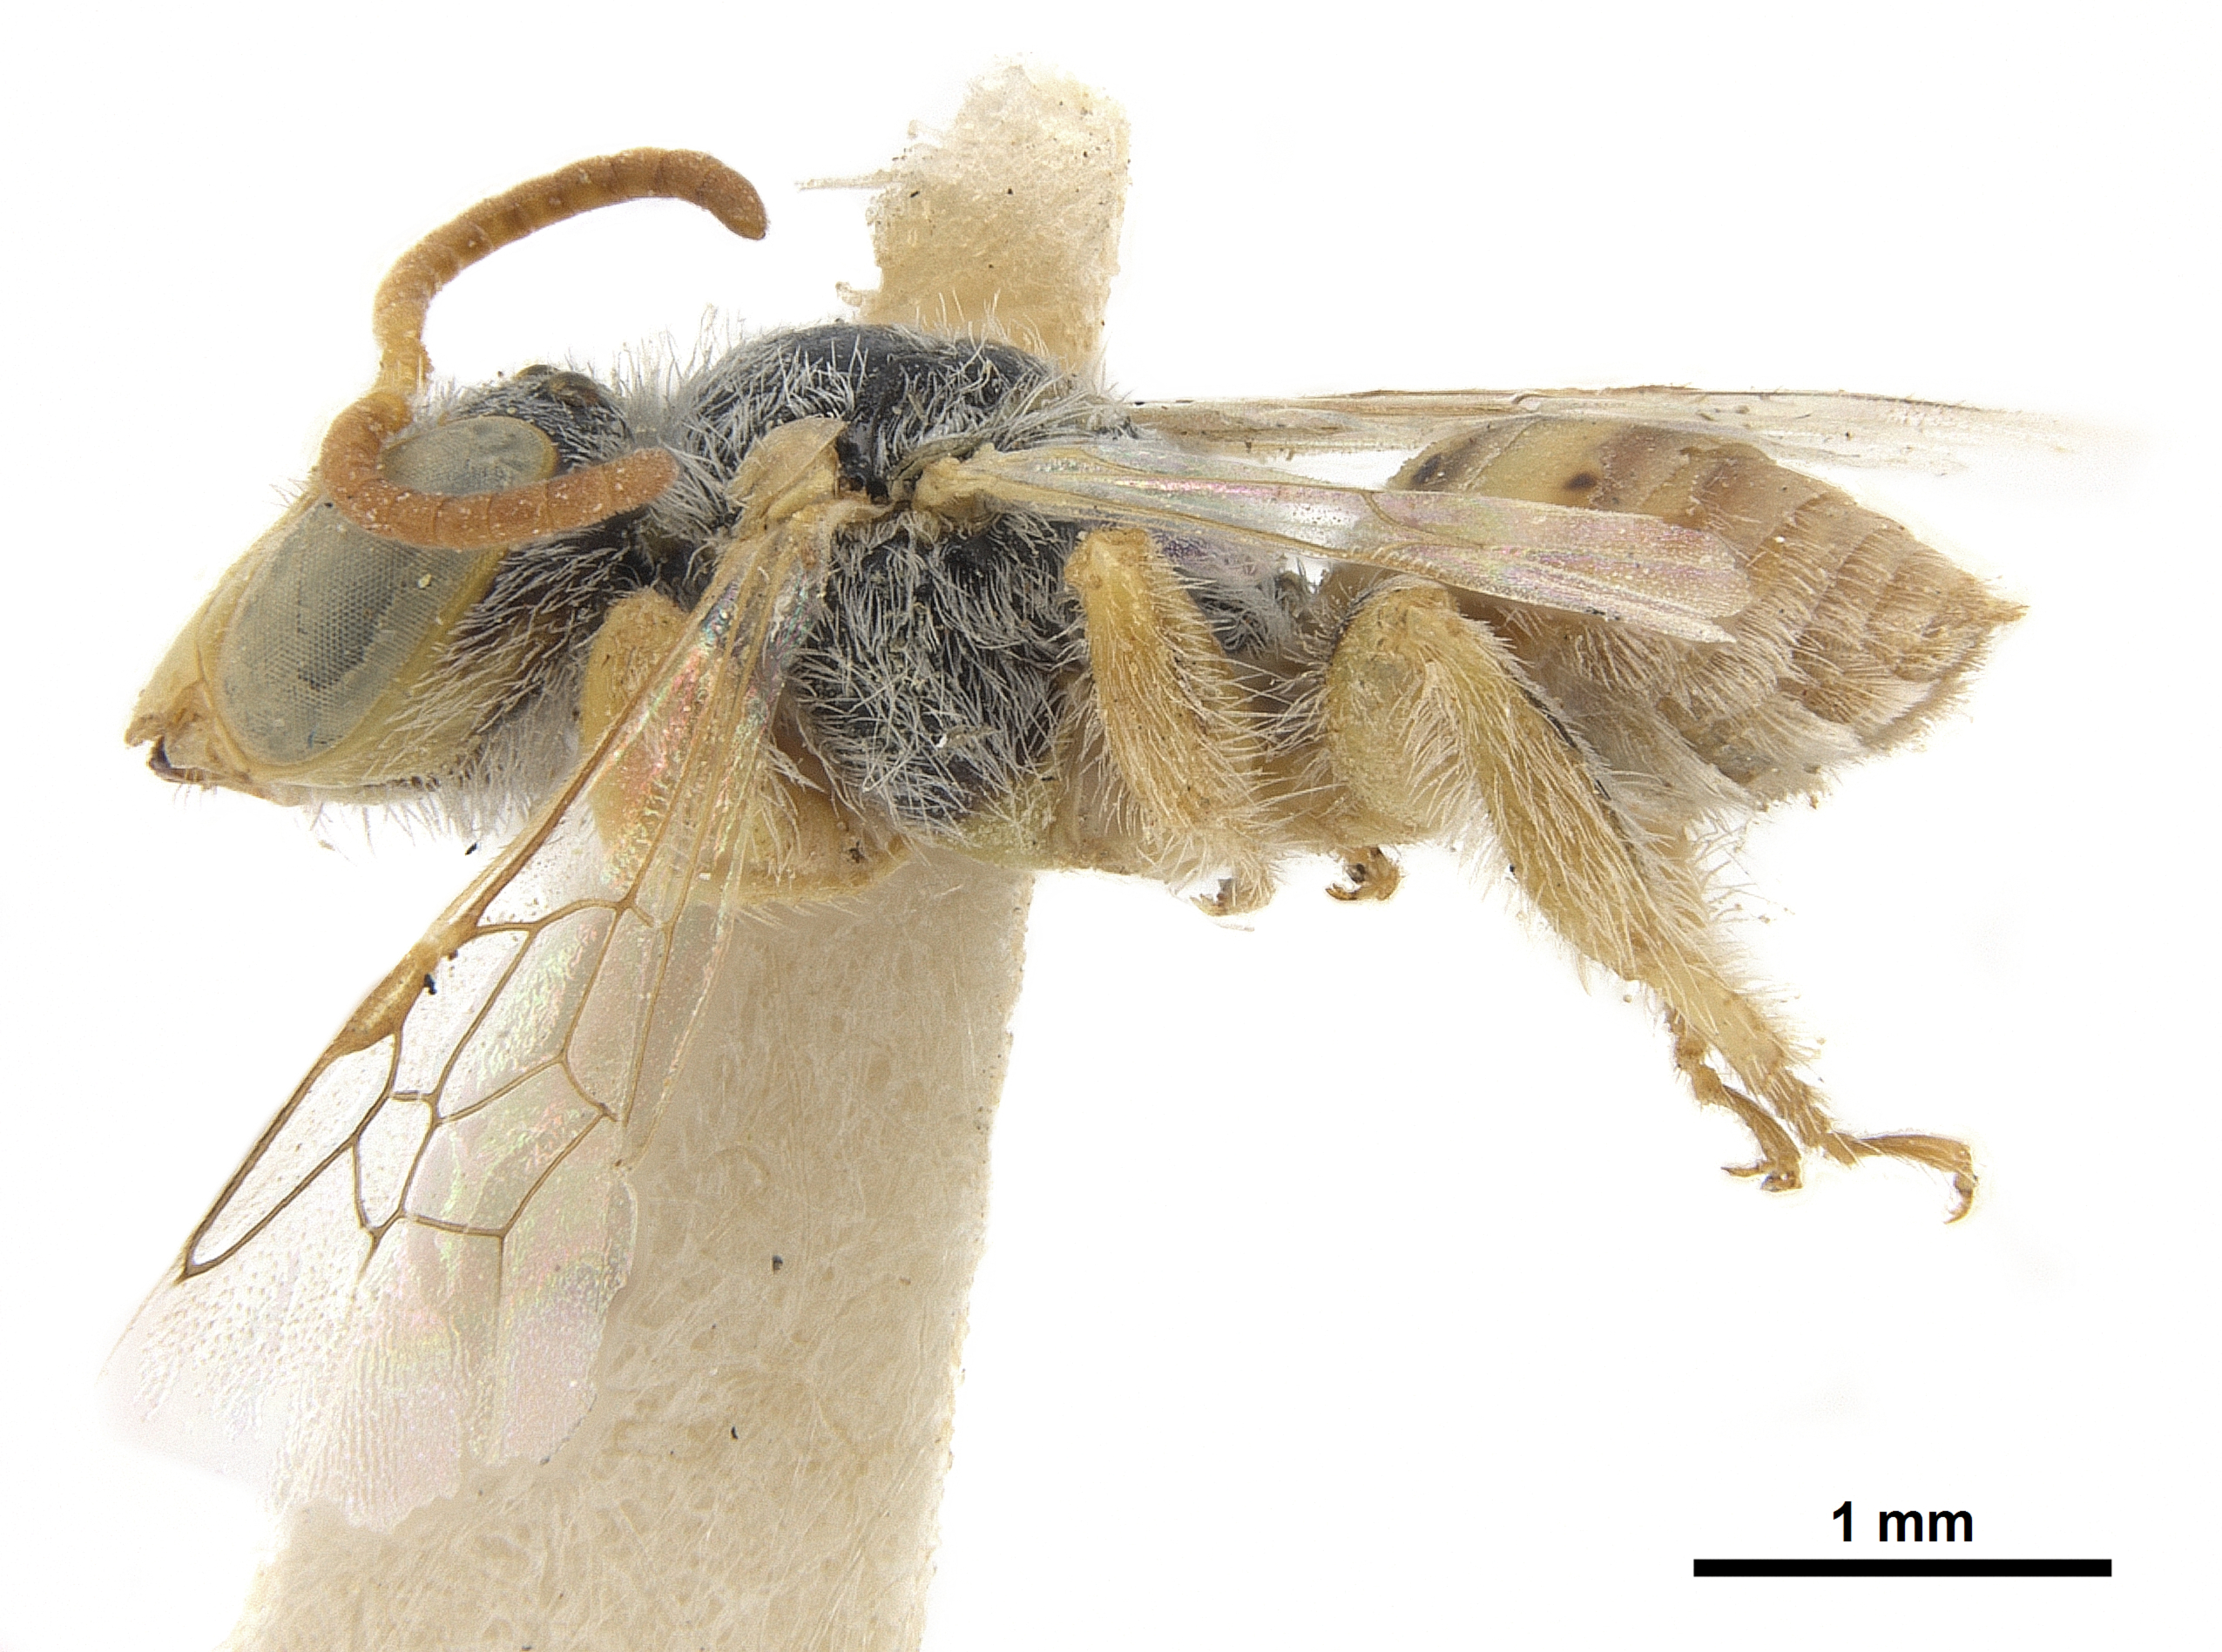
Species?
Pararhophites quadratus
